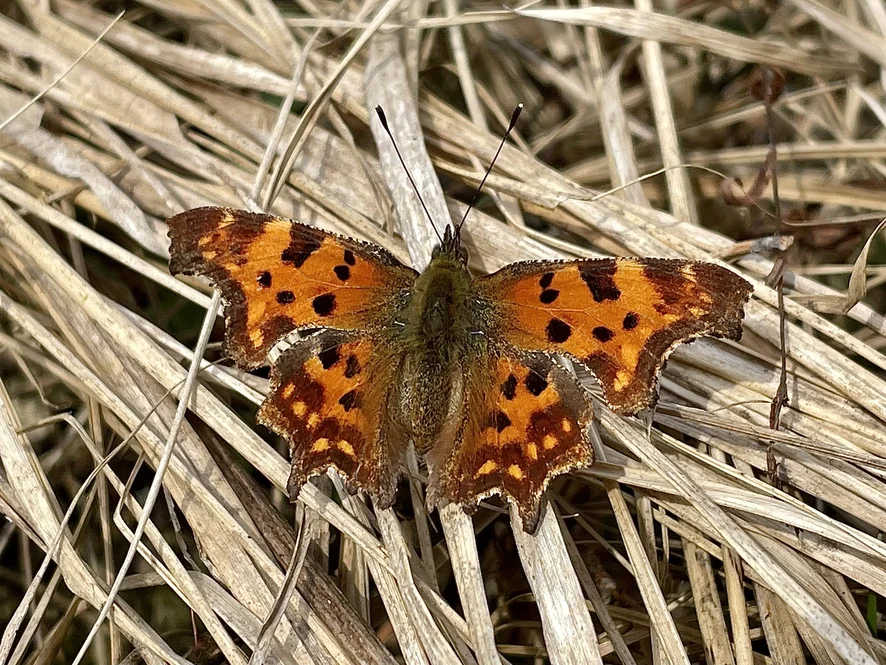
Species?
Polygonia c-album
